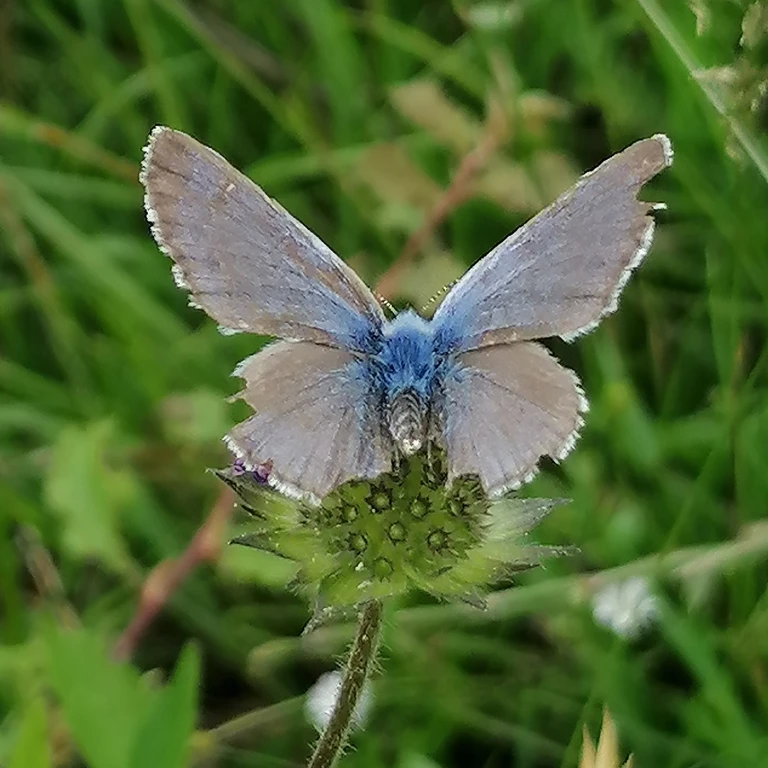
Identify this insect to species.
Glaucopsyche alexis
